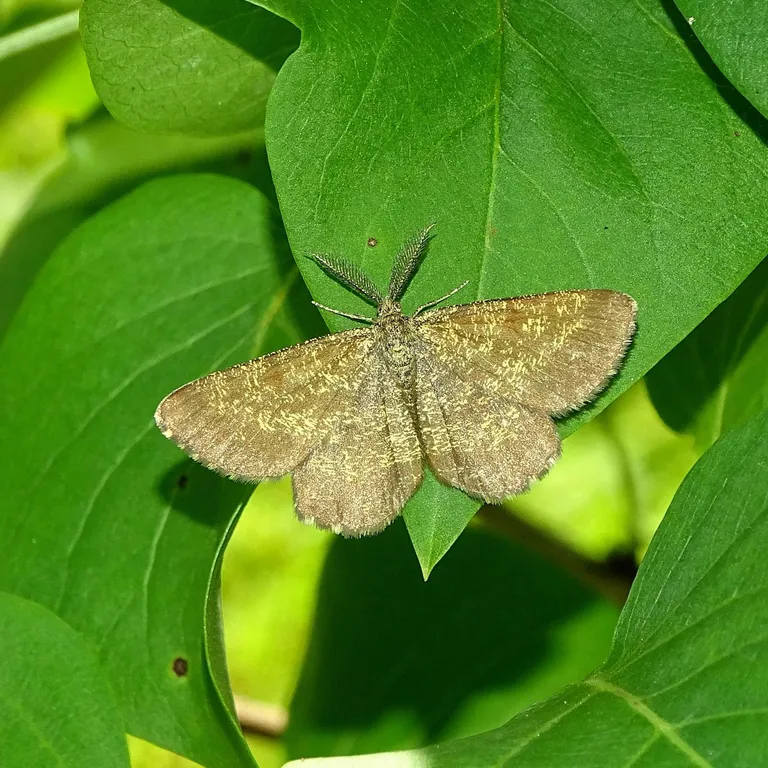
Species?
Ematurga atomaria
